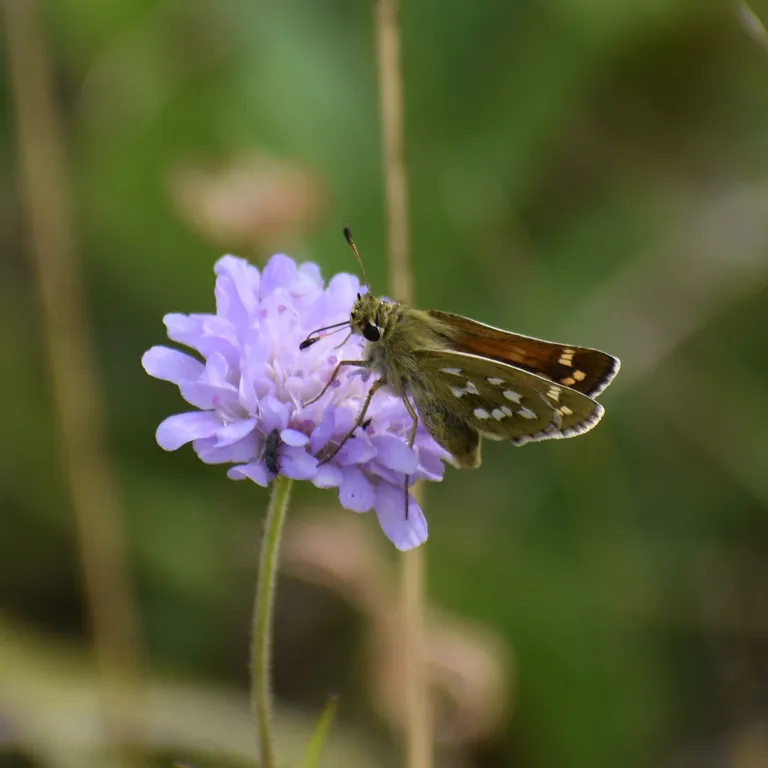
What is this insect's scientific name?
Hesperia comma
